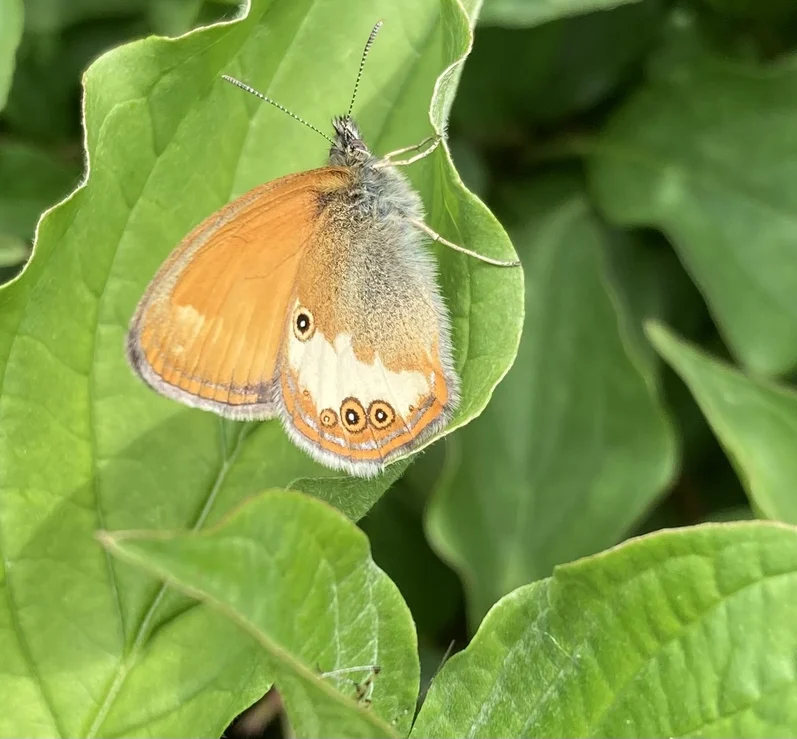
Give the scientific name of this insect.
Coenonympha arcania
